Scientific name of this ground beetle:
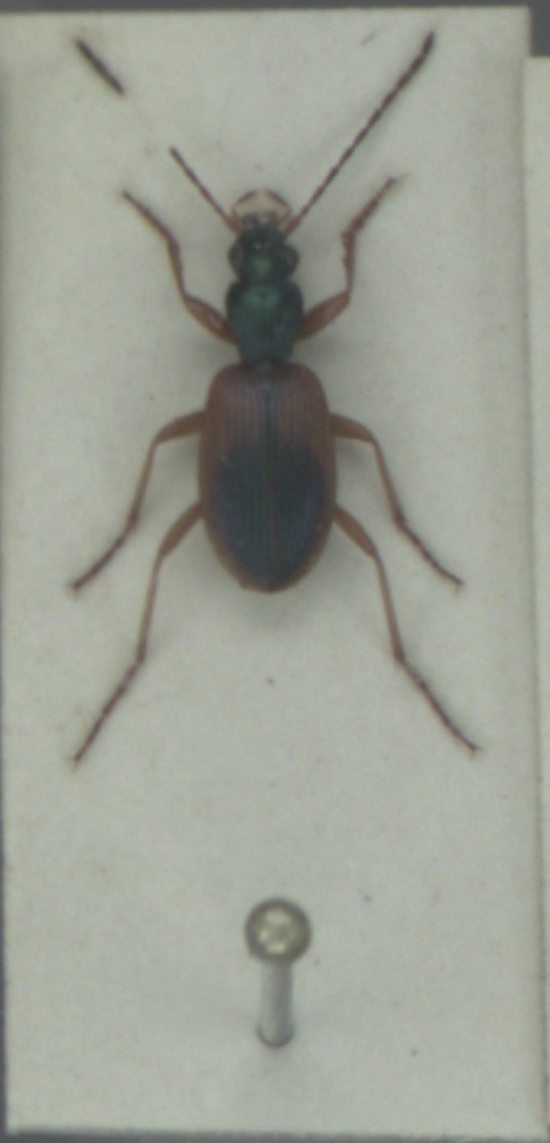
Anchomenus dorsalis
